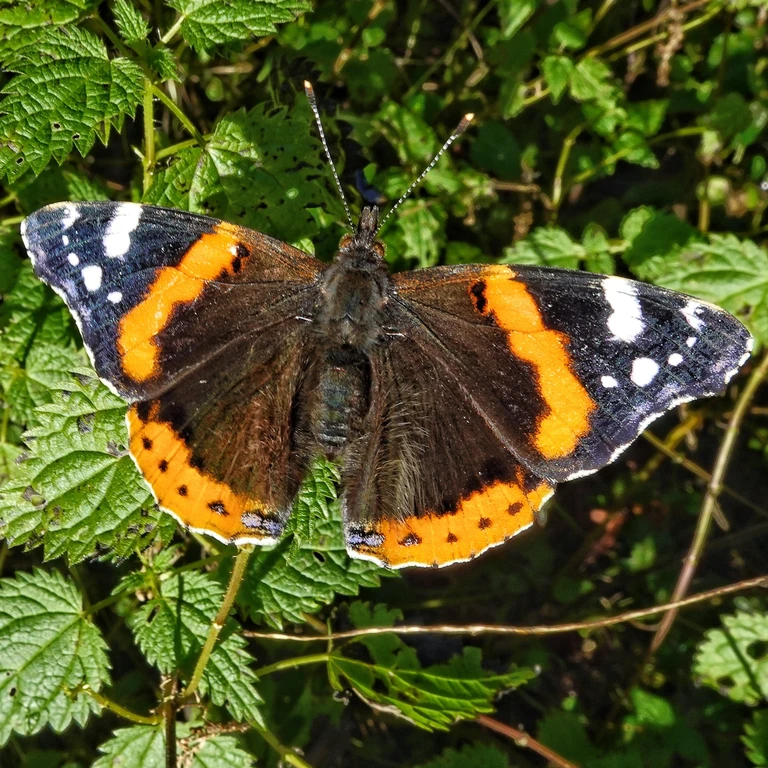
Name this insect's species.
Vanessa atalanta
